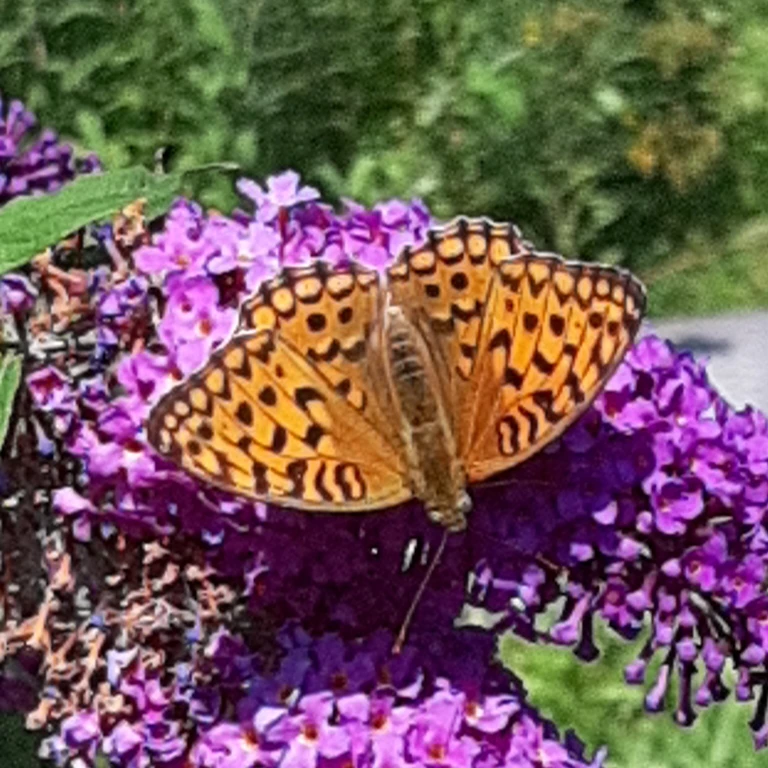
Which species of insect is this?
Fabriciana adippe
